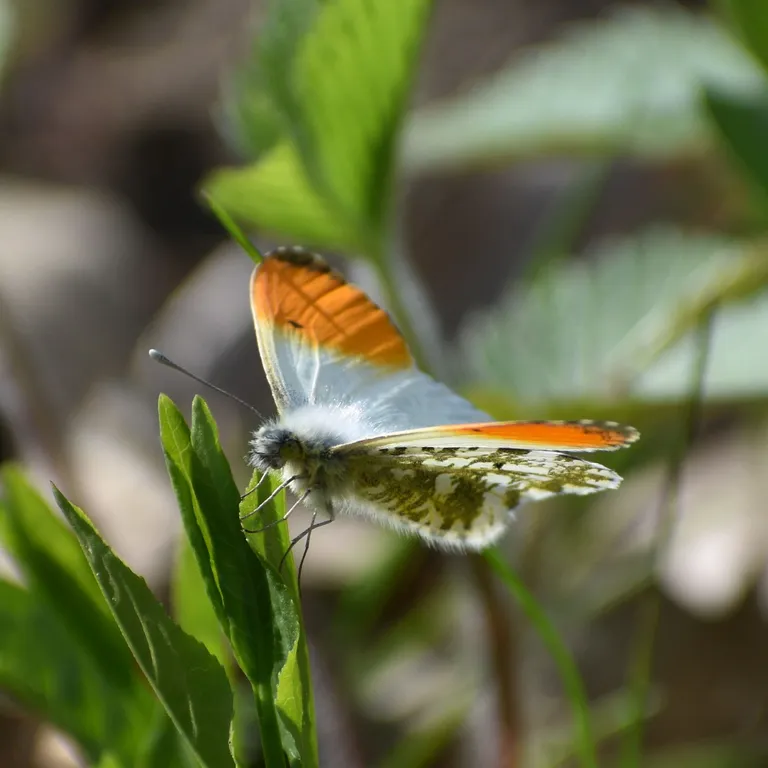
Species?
Anthocharis cardamines
